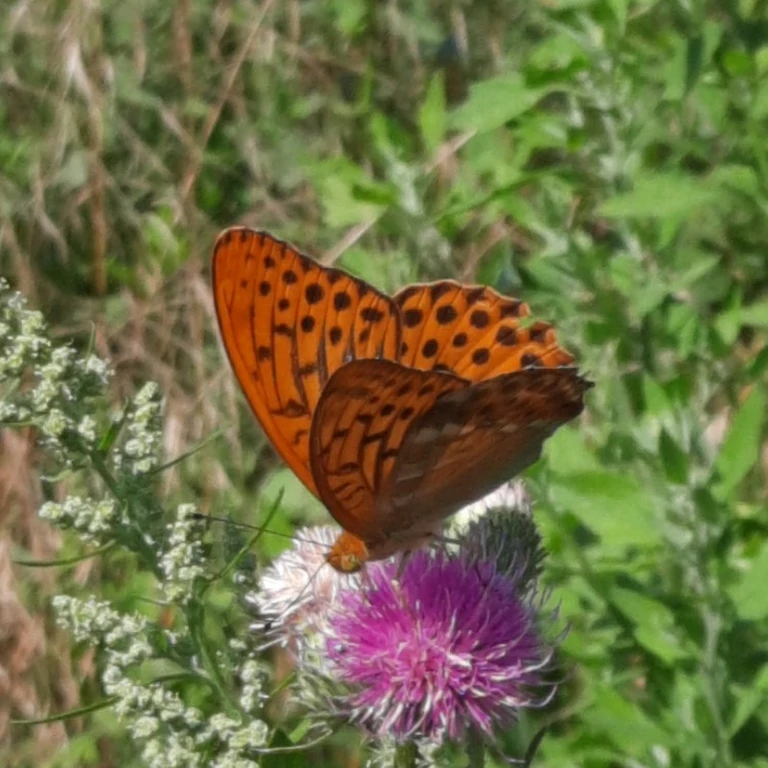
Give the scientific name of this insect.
Argynnis paphia
